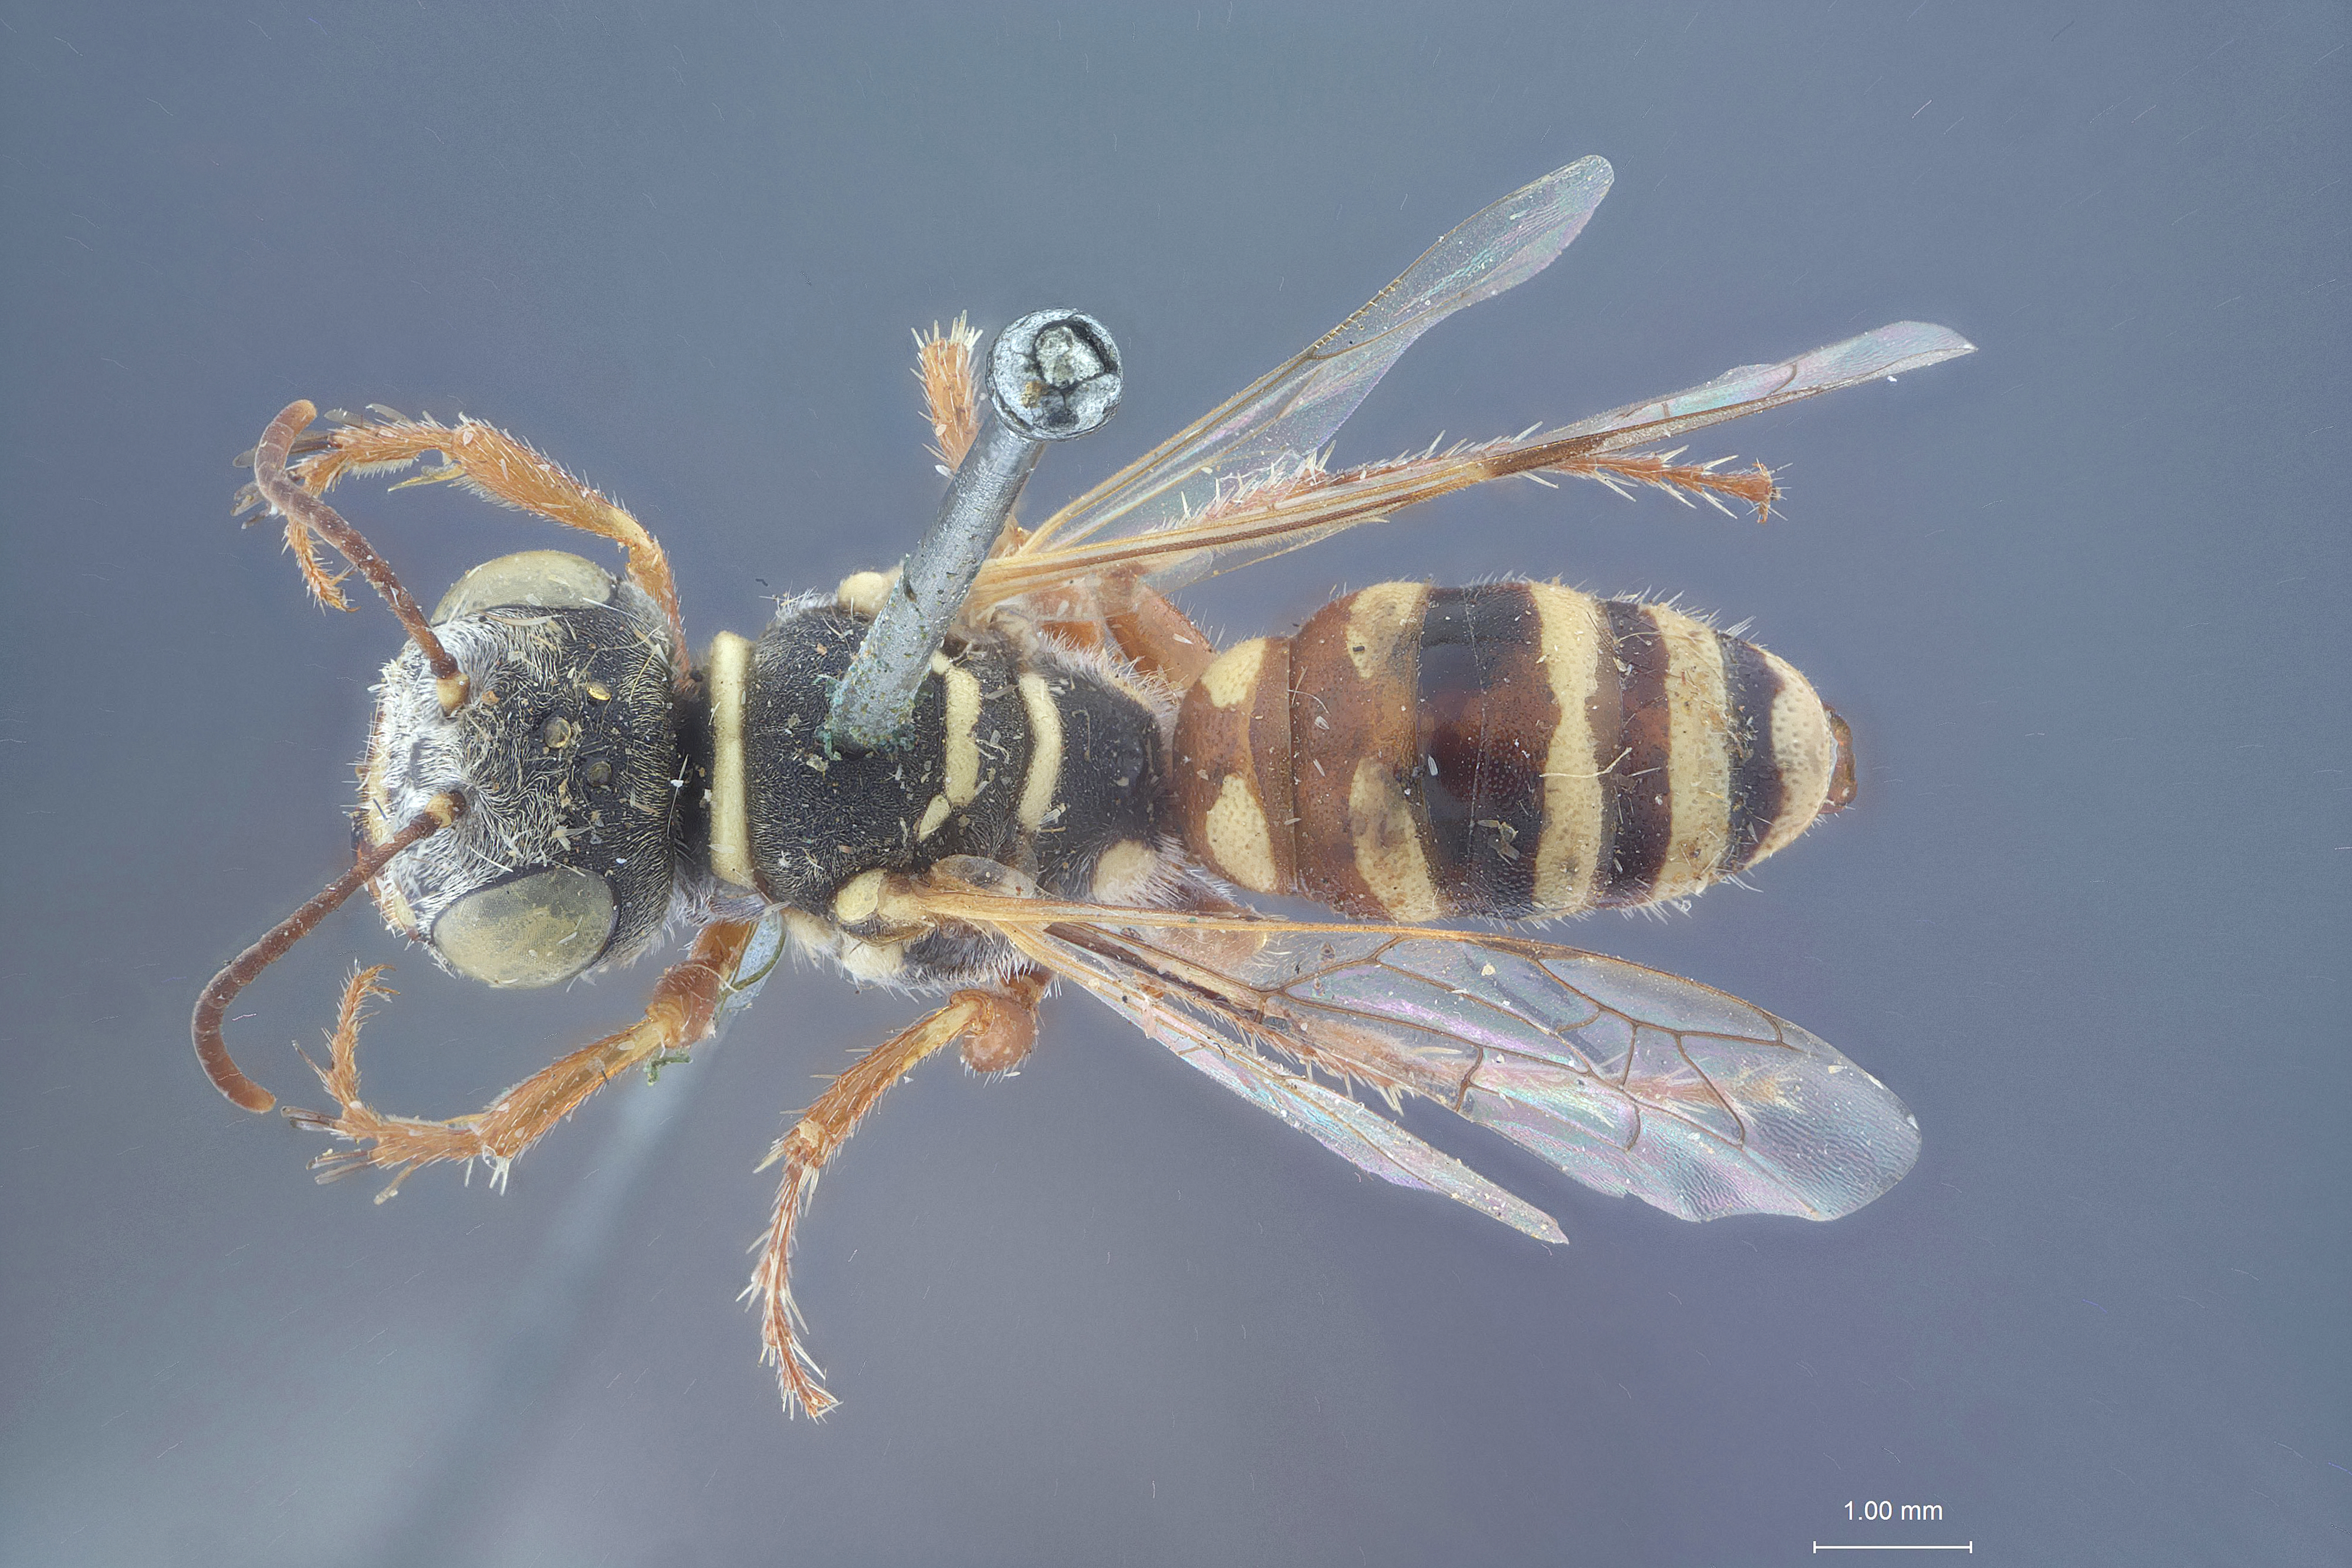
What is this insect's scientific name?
Aphilanthops quadrinotatus
